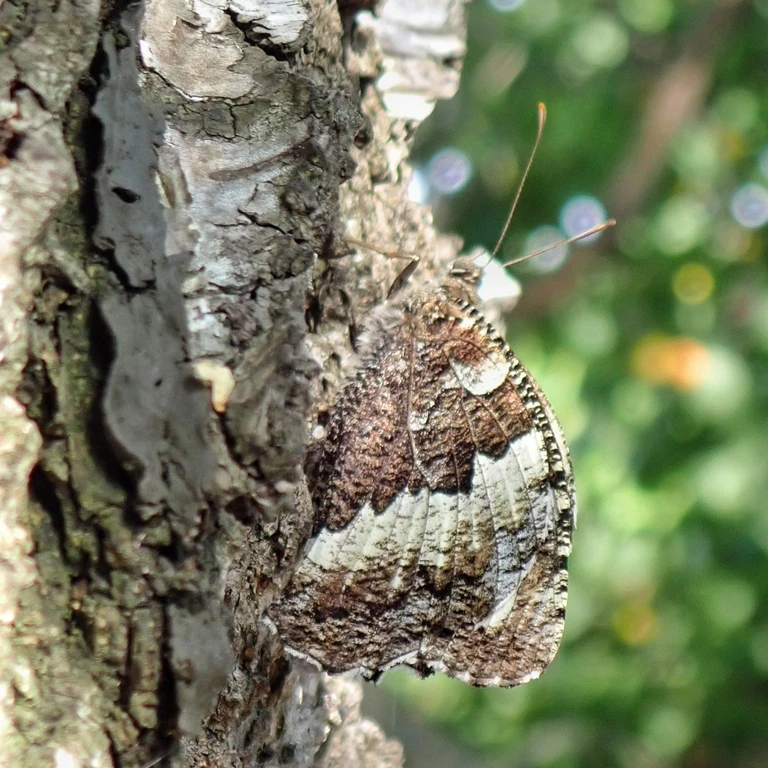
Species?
Brintesia circe
